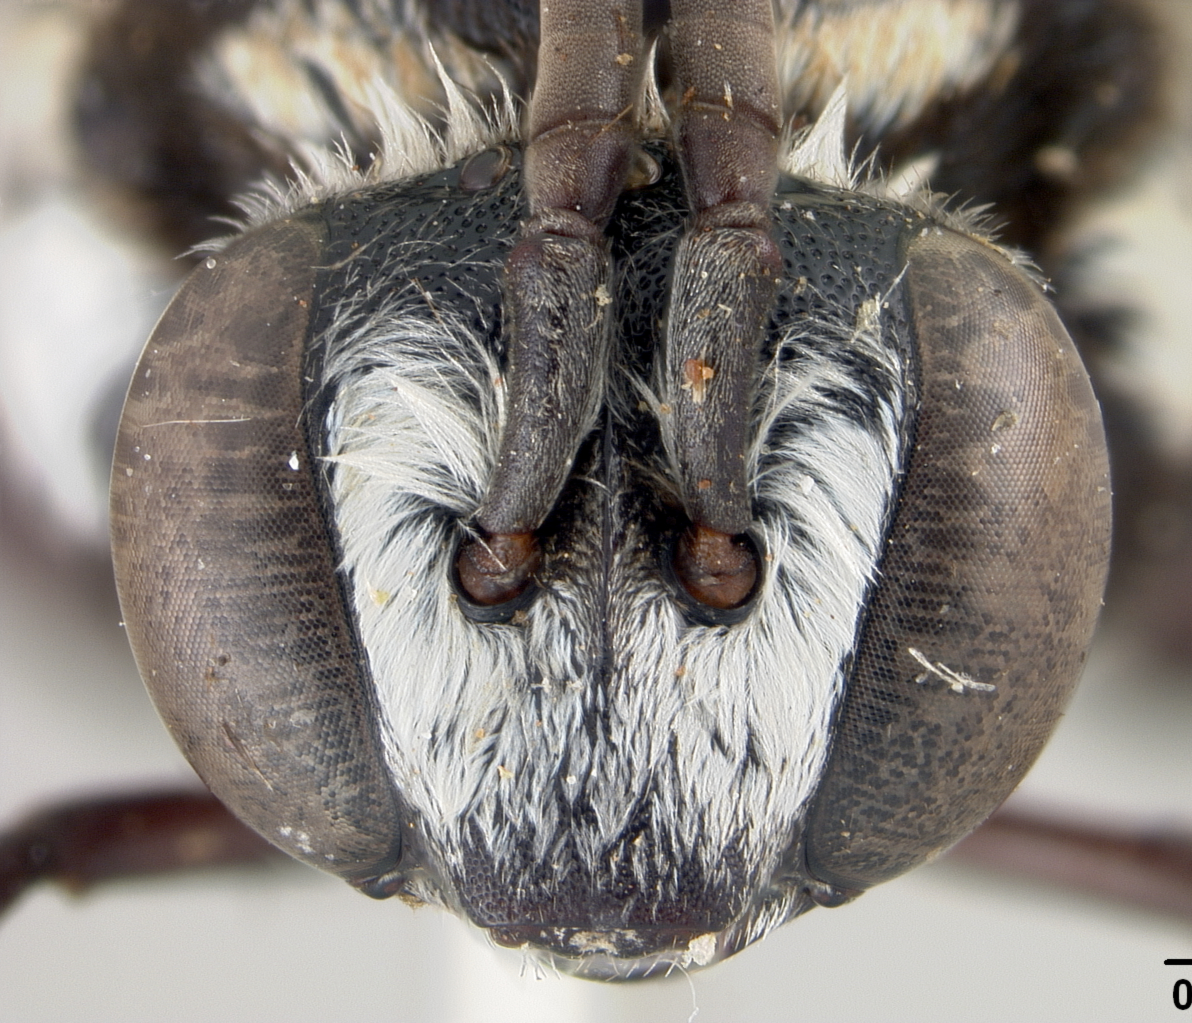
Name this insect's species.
Crocisa reductula
